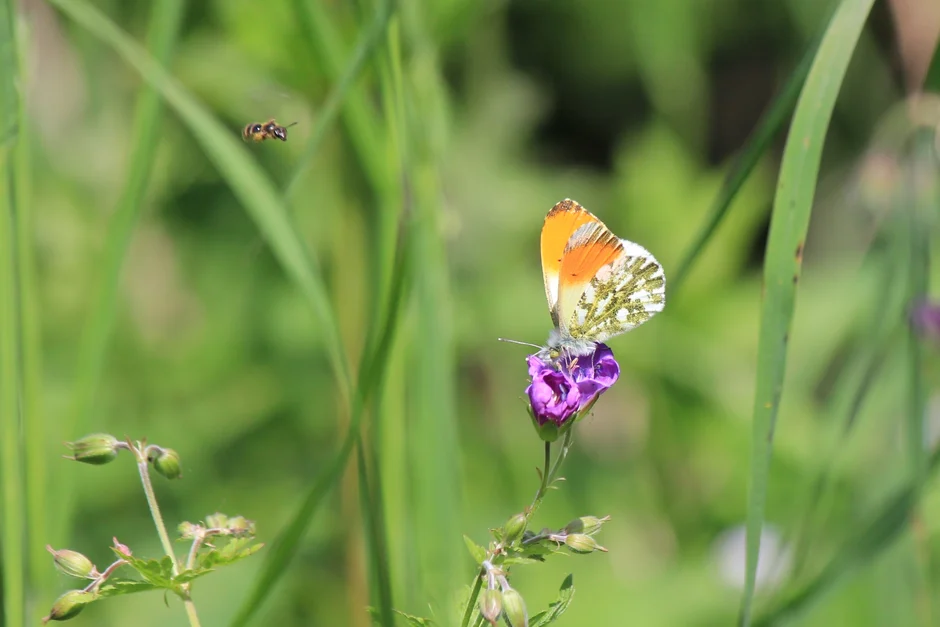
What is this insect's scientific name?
Anthocharis cardamines
